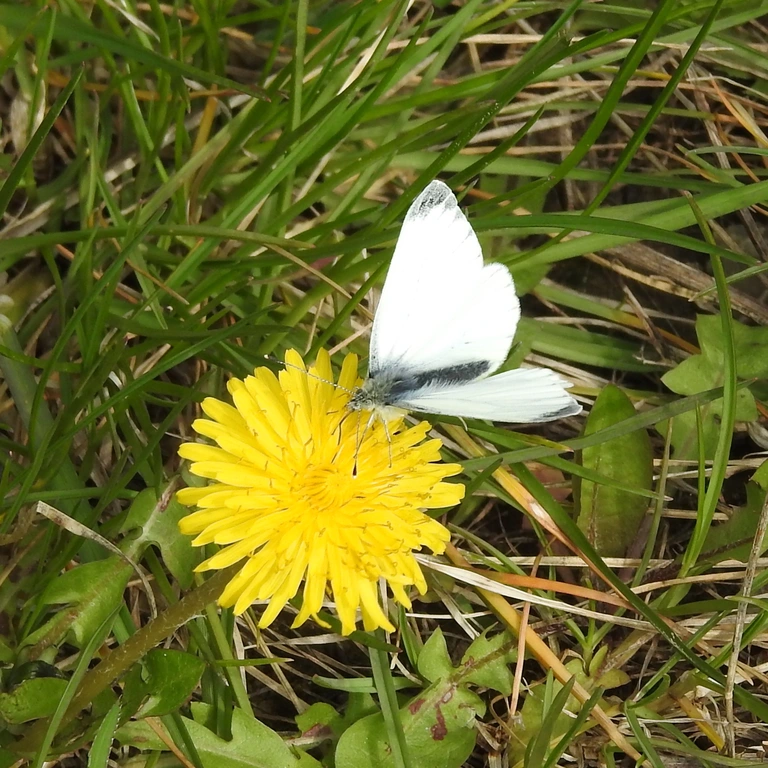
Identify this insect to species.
Pieris napi
